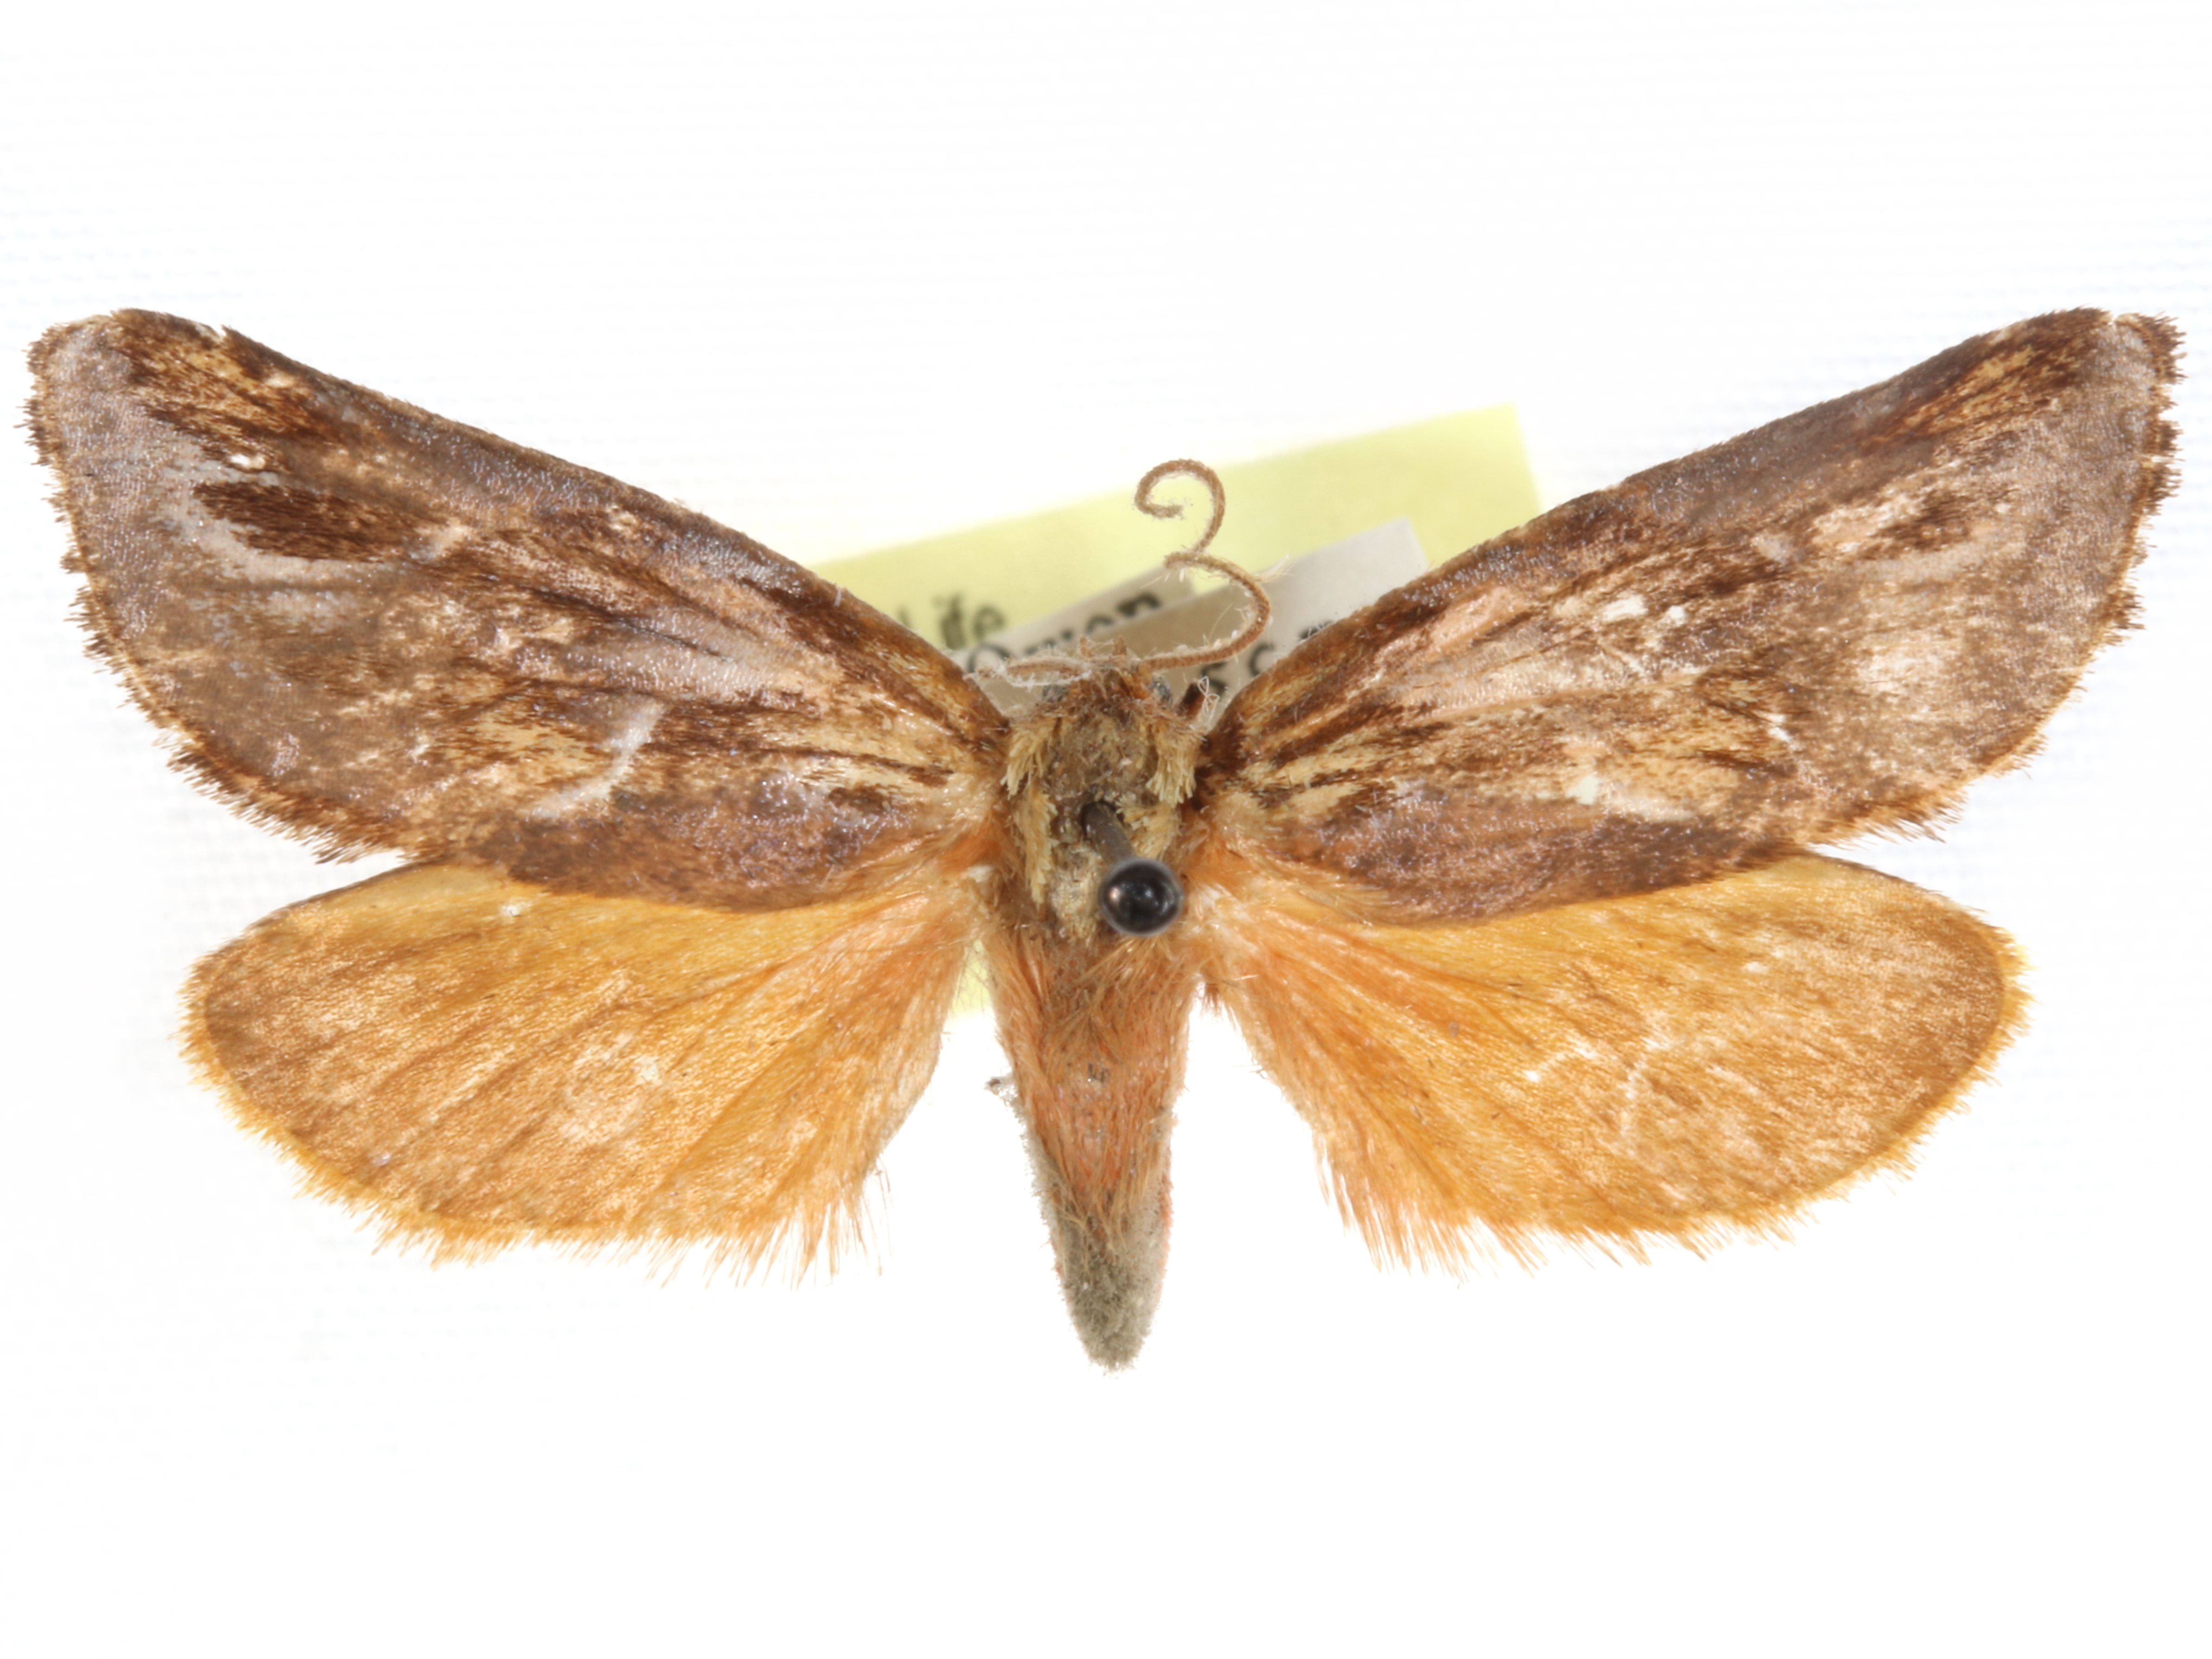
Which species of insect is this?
Crothaema sericea
